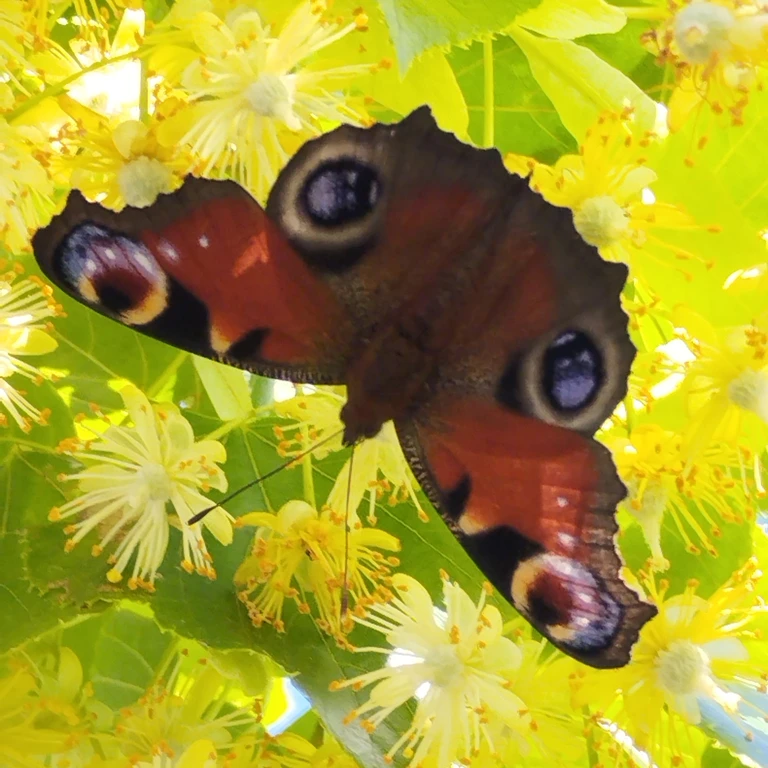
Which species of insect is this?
Aglais io
